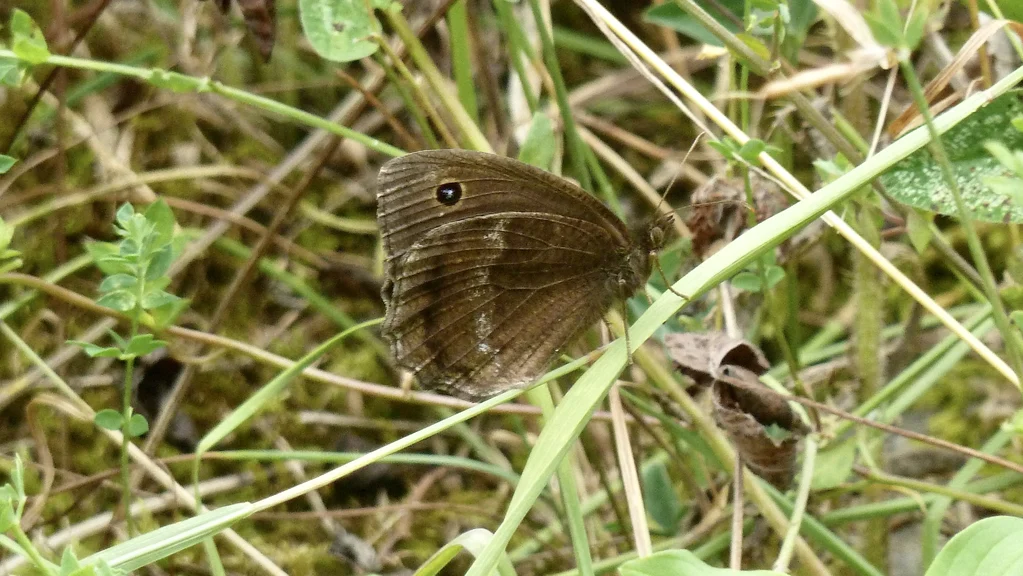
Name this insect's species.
Minois dryas
